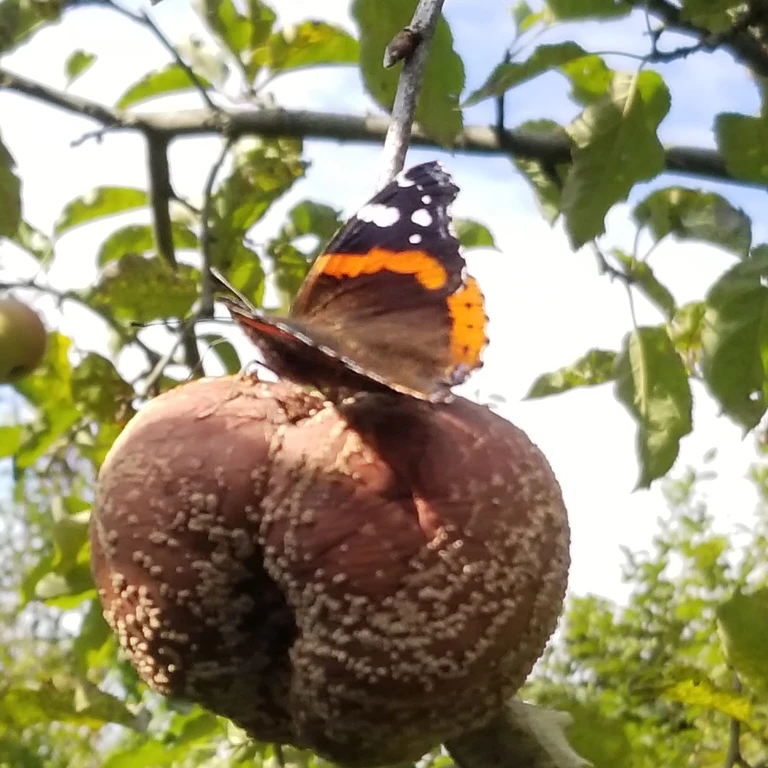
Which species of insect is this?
Vanessa atalanta
